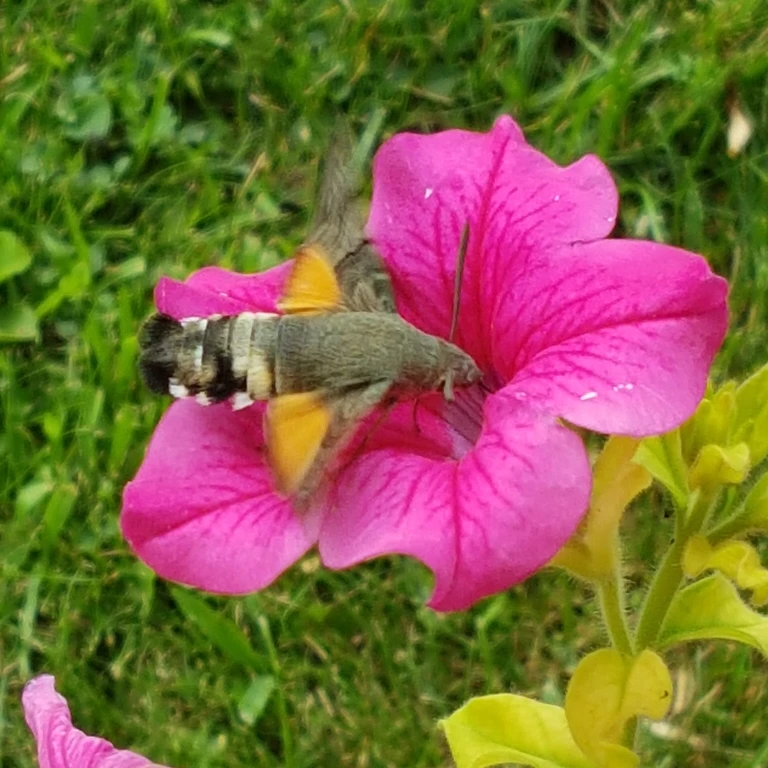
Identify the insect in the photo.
Macroglossum stellatarum
